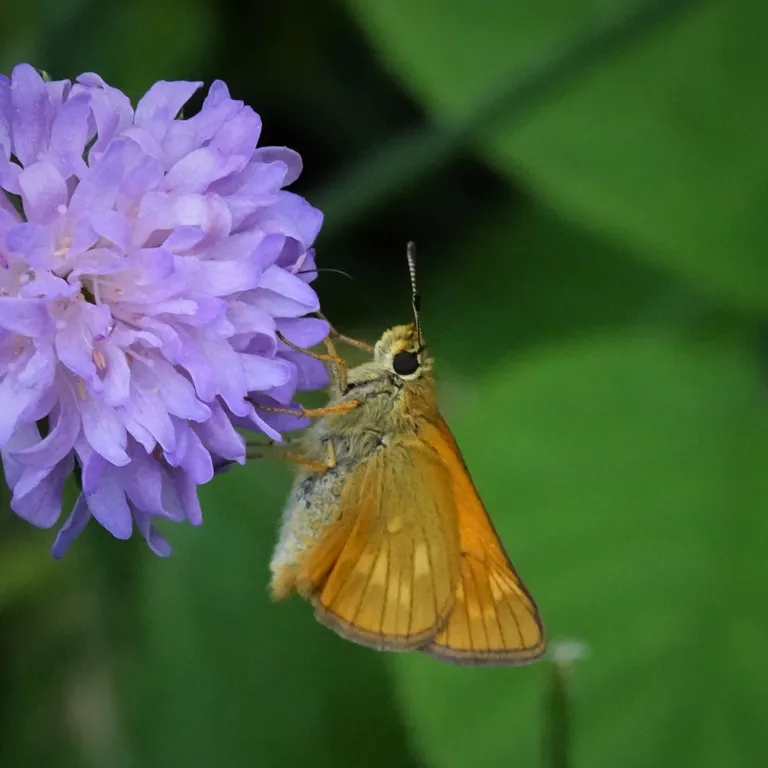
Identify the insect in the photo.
Ochlodes sylvanus (also Ochlodes venata)
